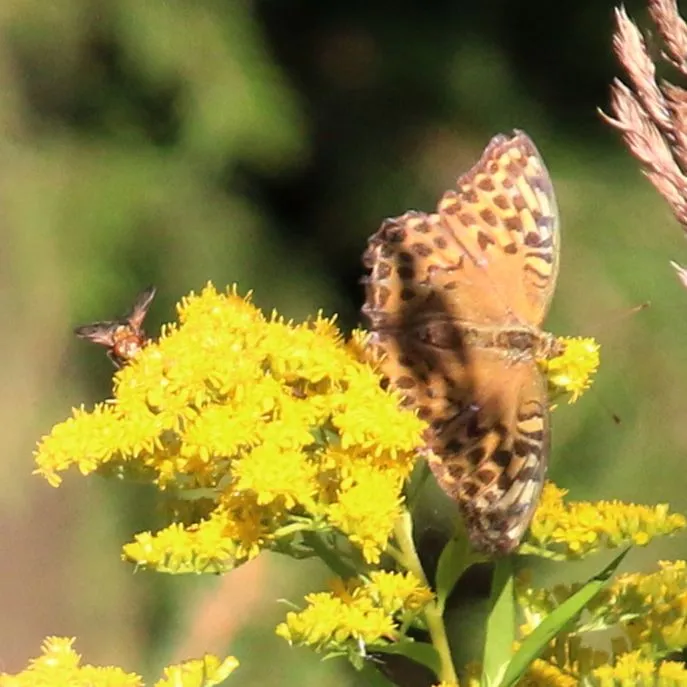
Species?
Argynnis paphia
